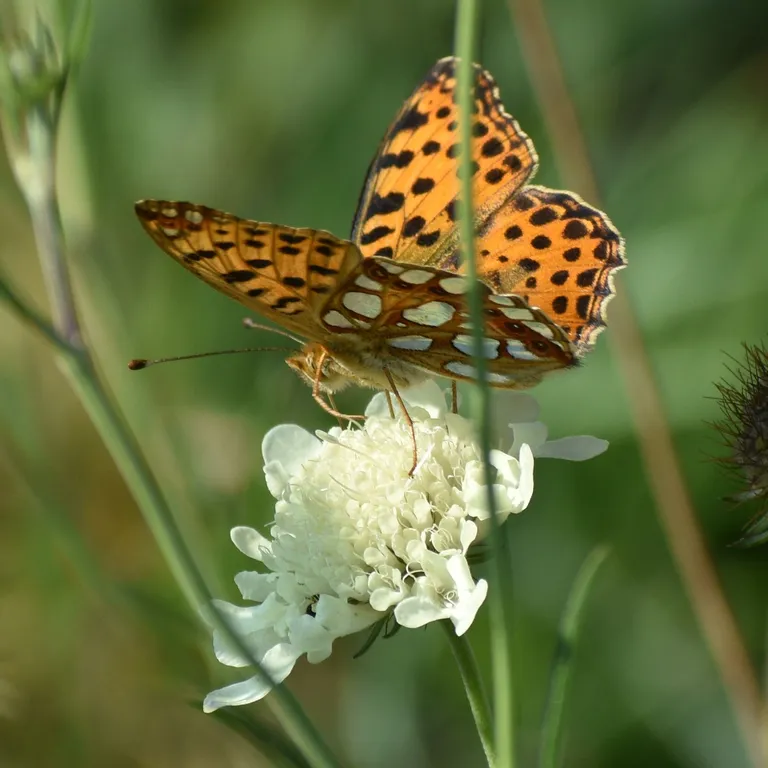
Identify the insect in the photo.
Issoria lathonia
